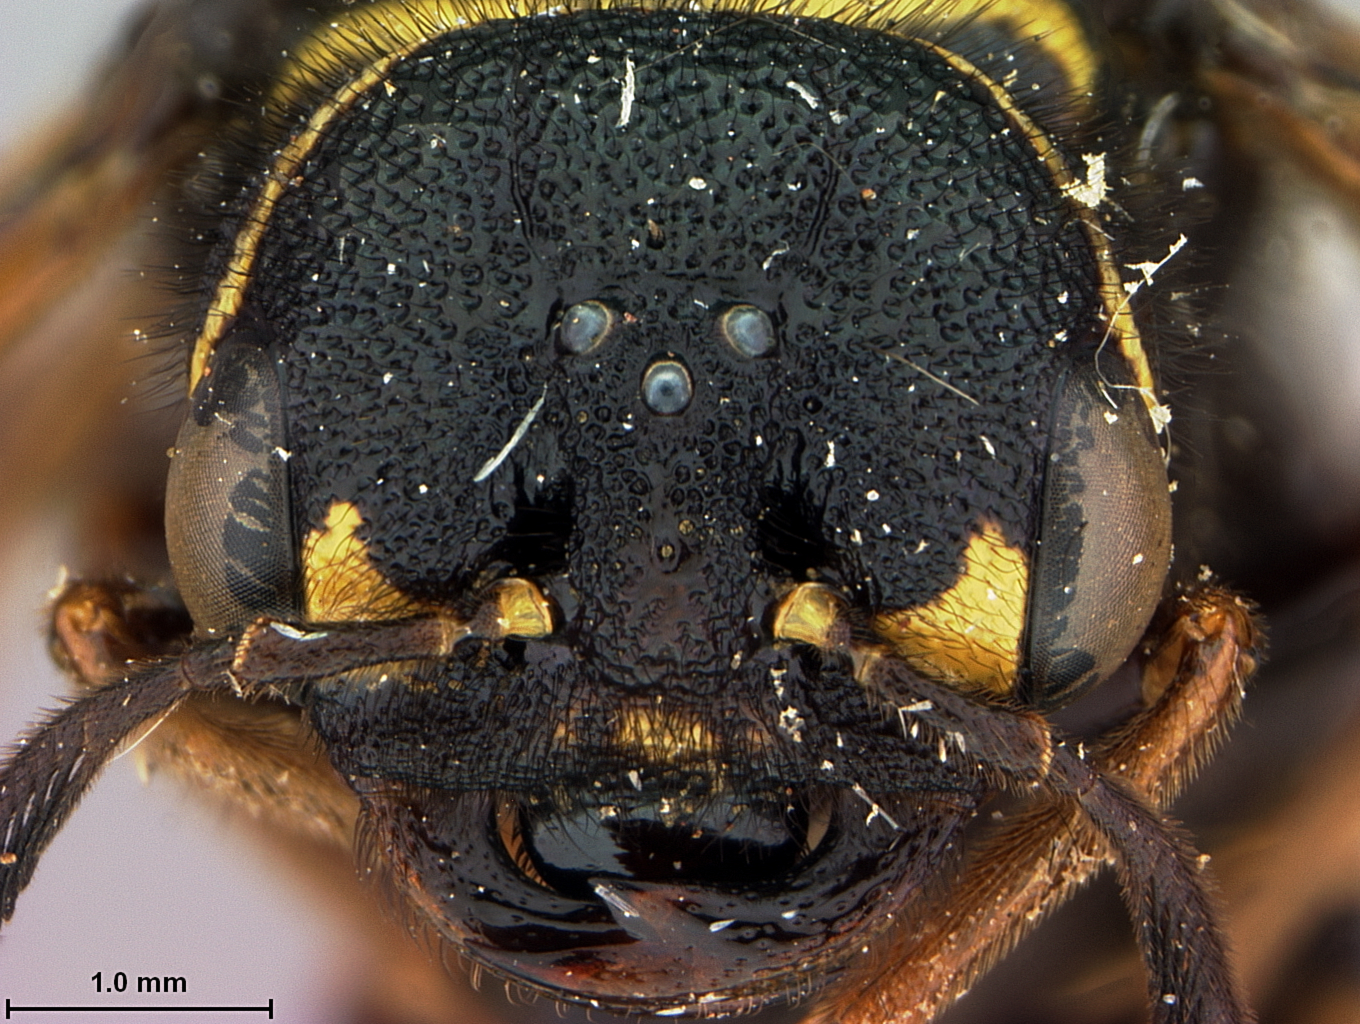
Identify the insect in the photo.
Magalodontes sibiriensis
